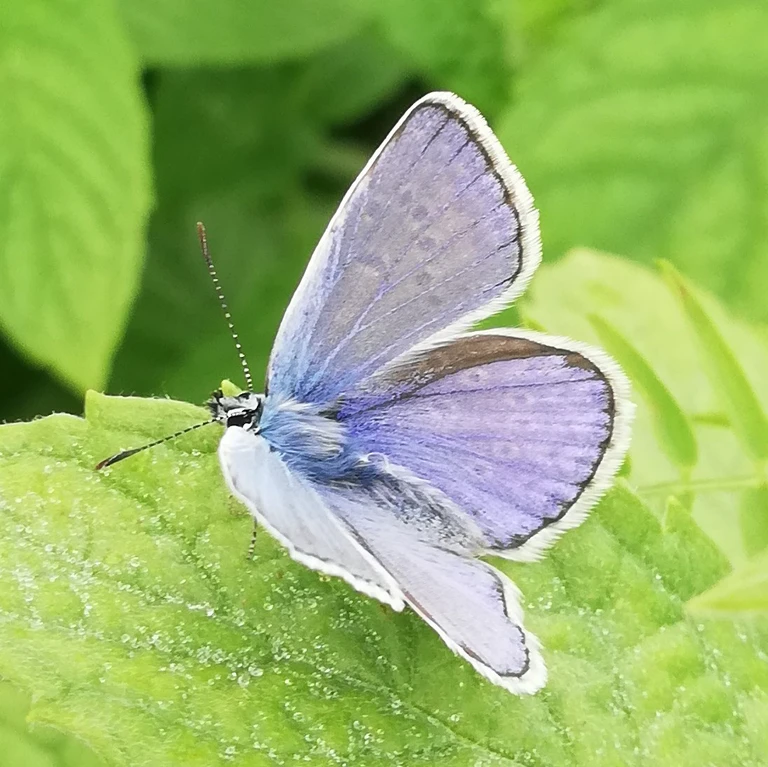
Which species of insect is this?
Polyommatus icarus
